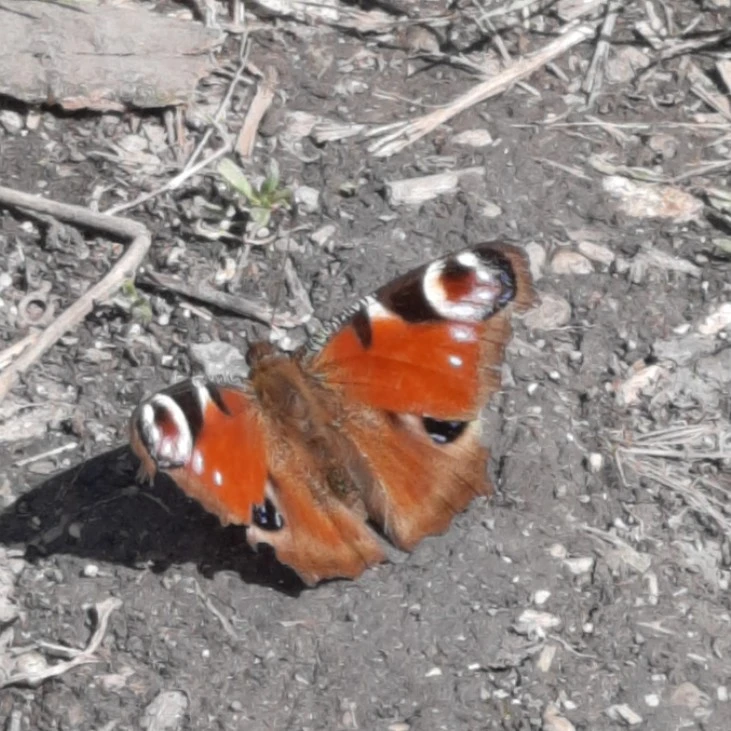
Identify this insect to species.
Aglais io
